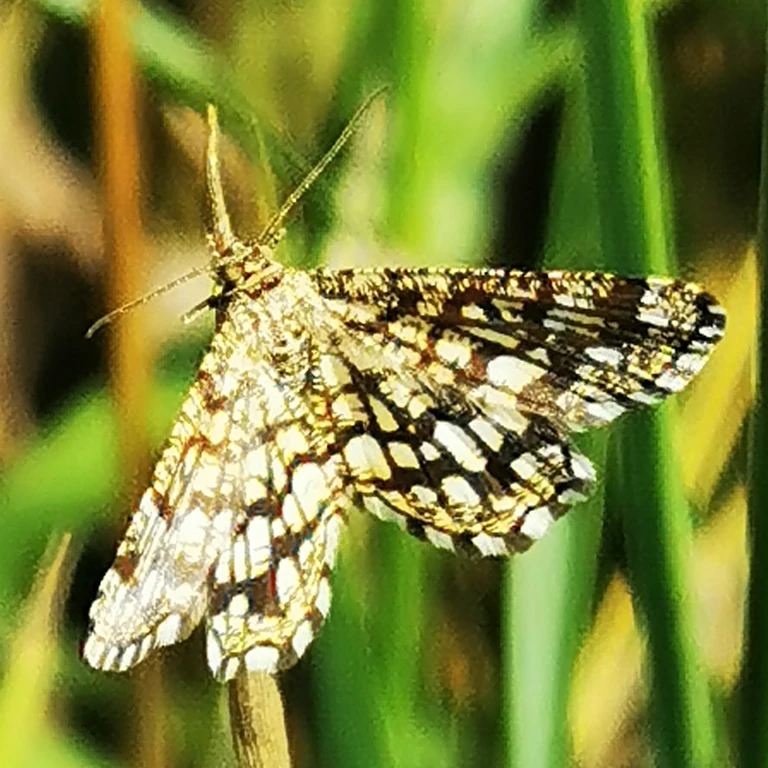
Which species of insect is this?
Chiasmia clathrata
